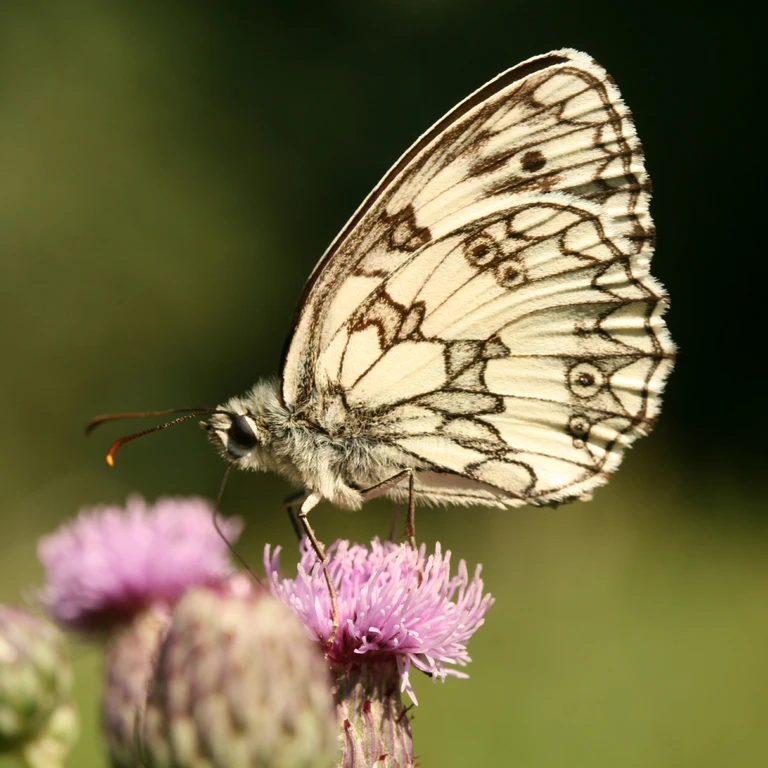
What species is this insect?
Melanargia galathea
